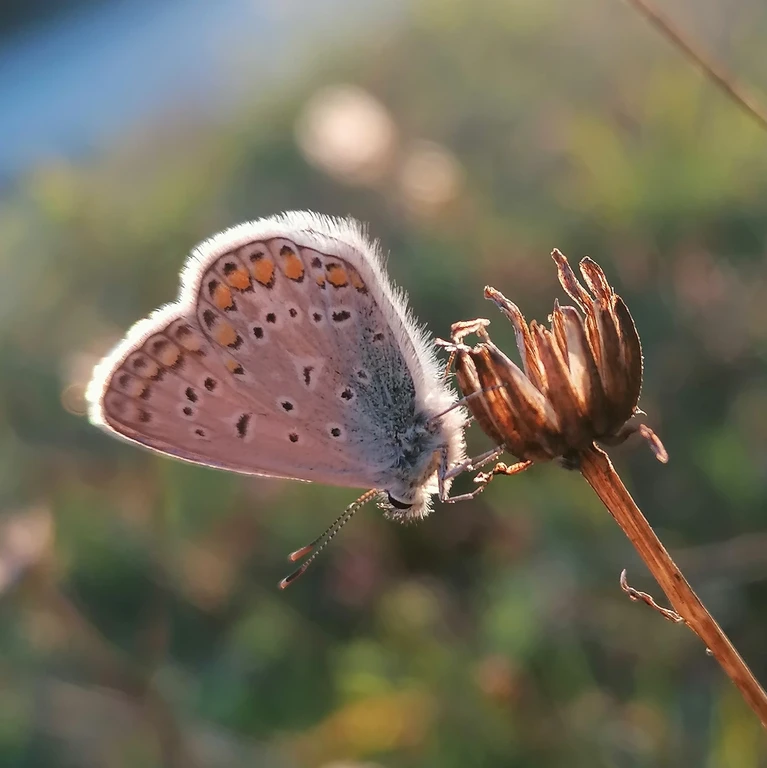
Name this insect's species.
Polyommatus icarus
